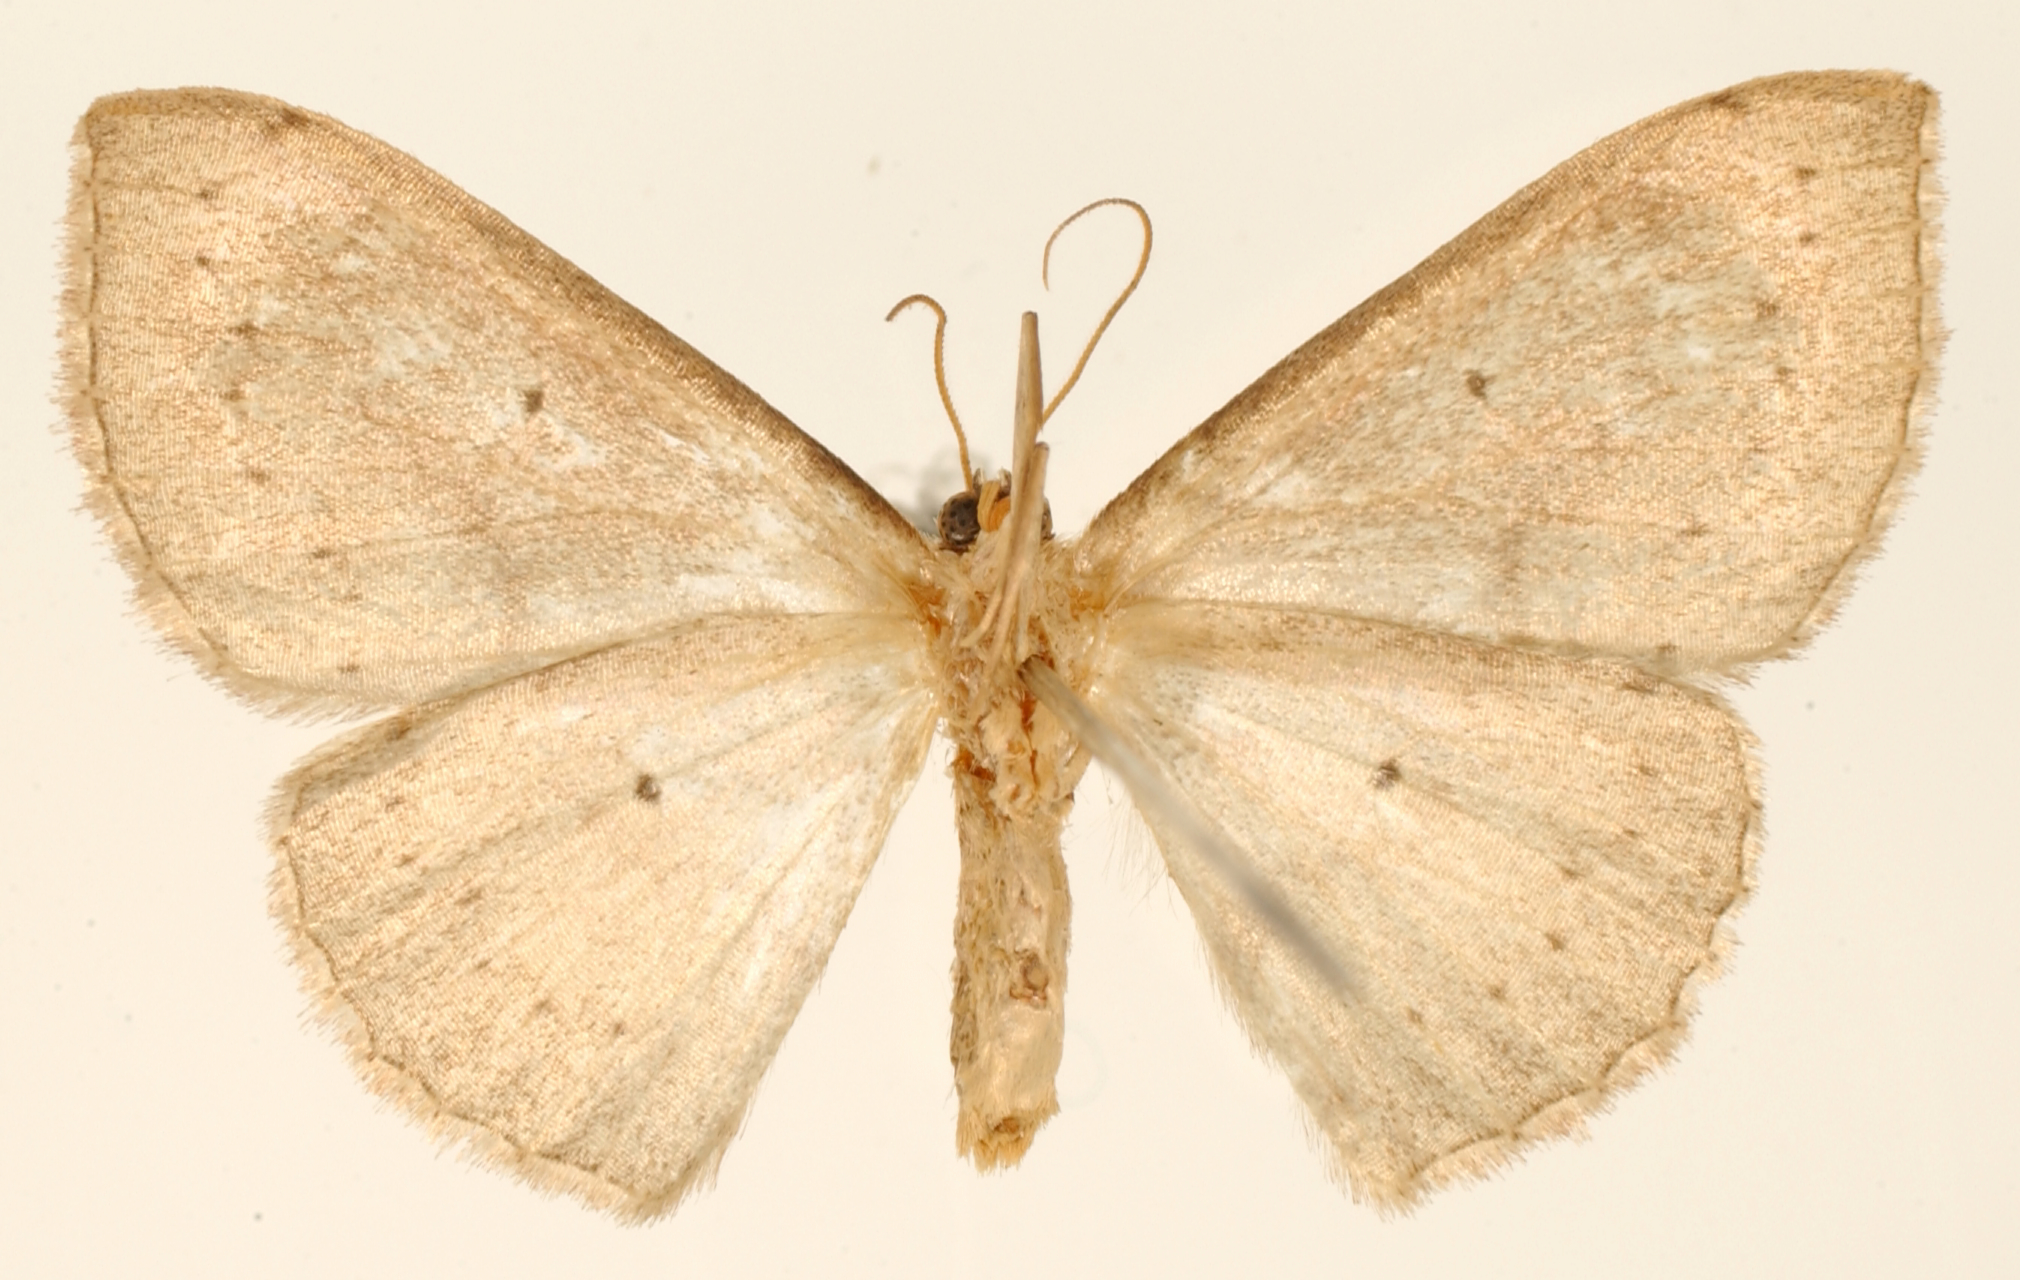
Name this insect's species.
Cnemodes sabuloides
